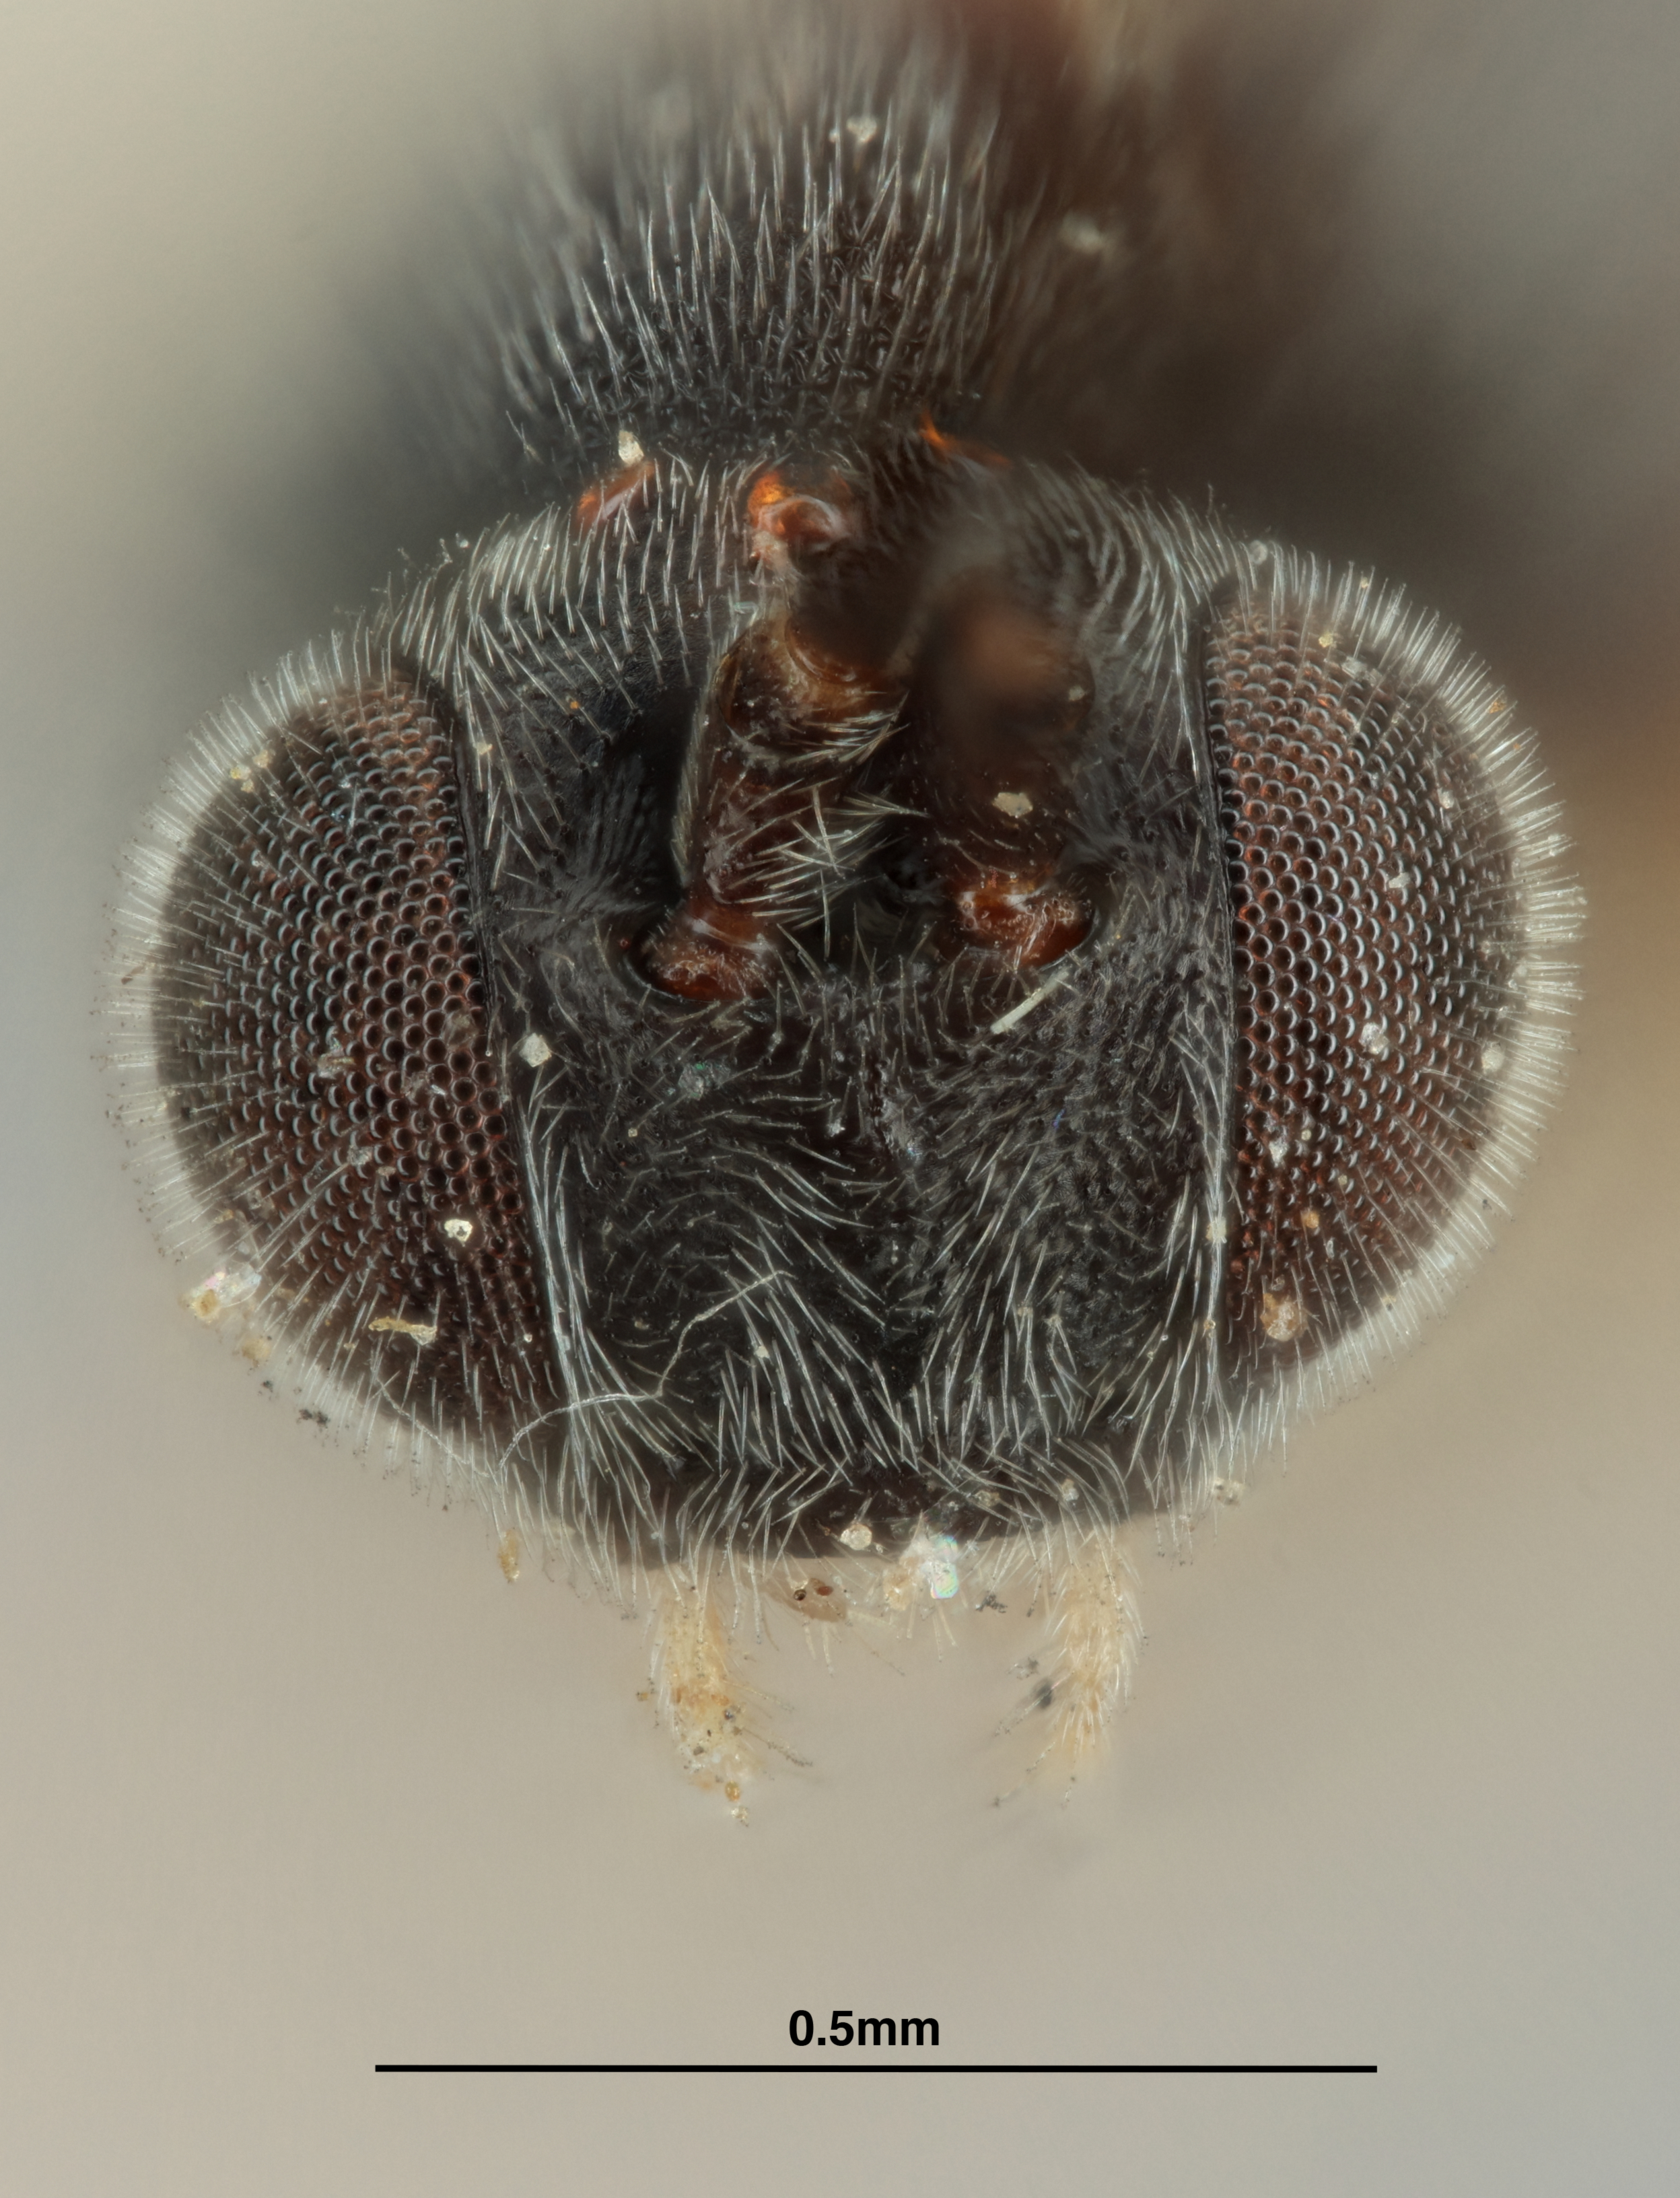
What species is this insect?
Apanteles upis
